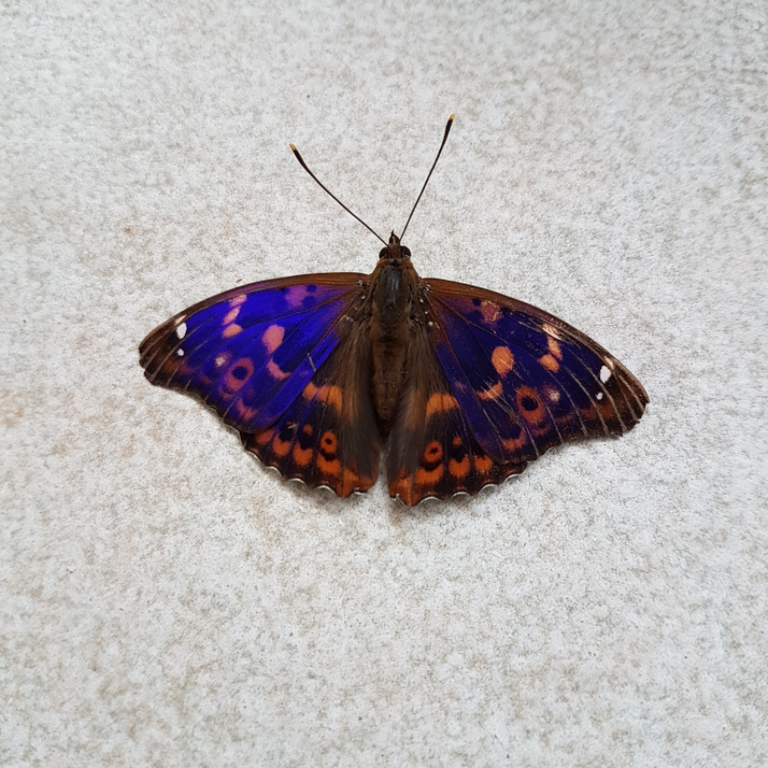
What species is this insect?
Apatura ilia
